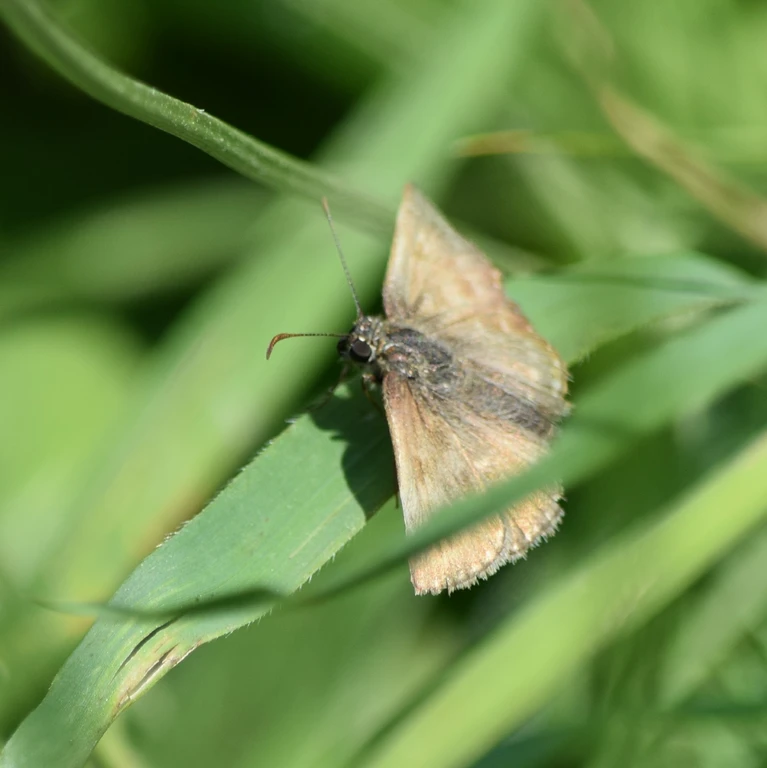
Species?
Erynnis tages
